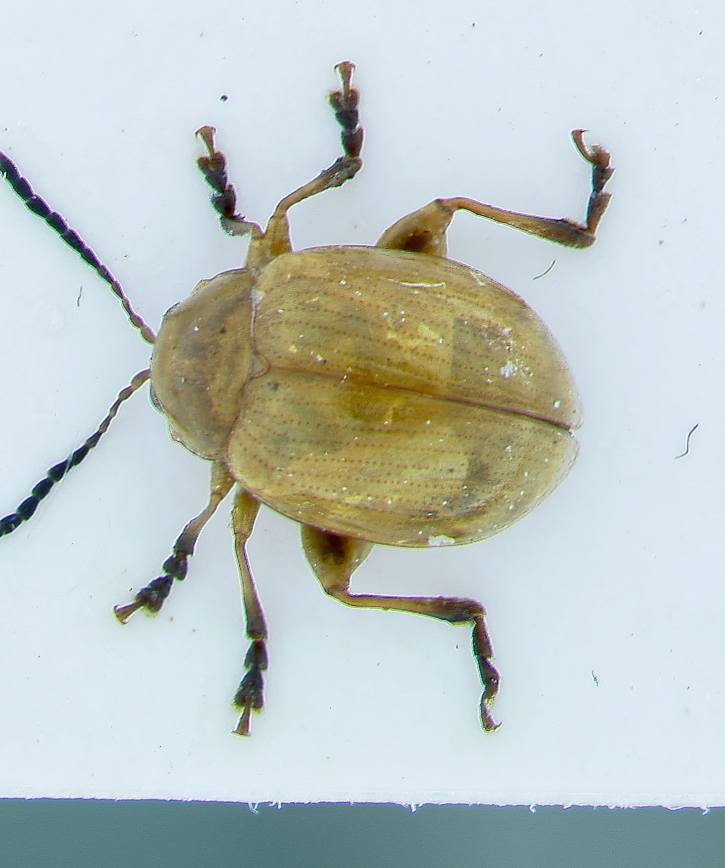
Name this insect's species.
Phaelota mauliki
